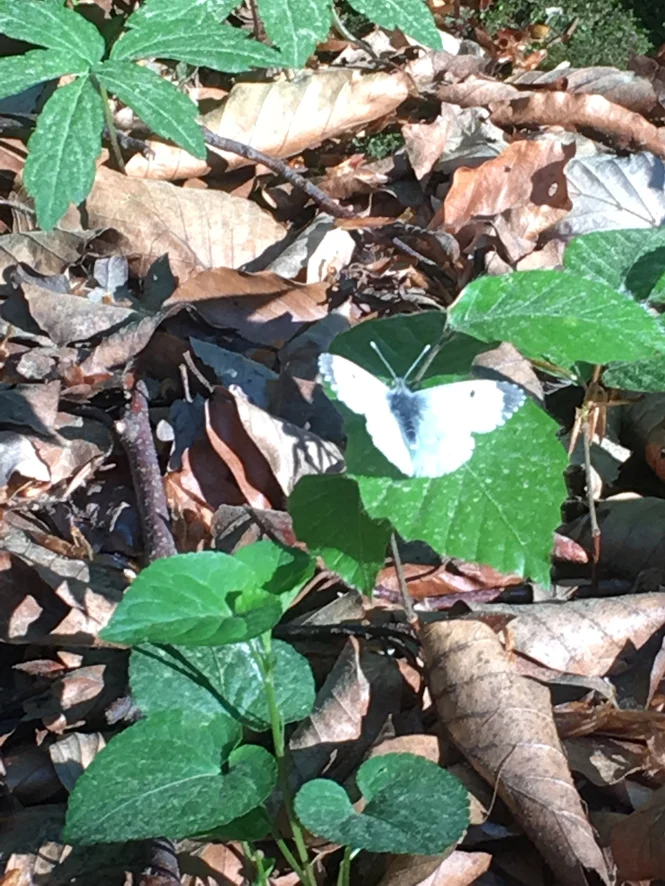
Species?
Anthocharis cardamines
